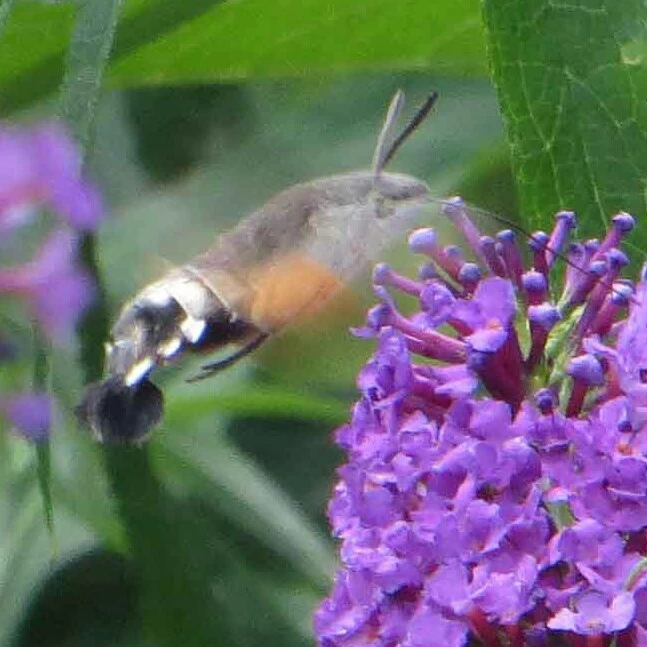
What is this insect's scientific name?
Macroglossum stellatarum
